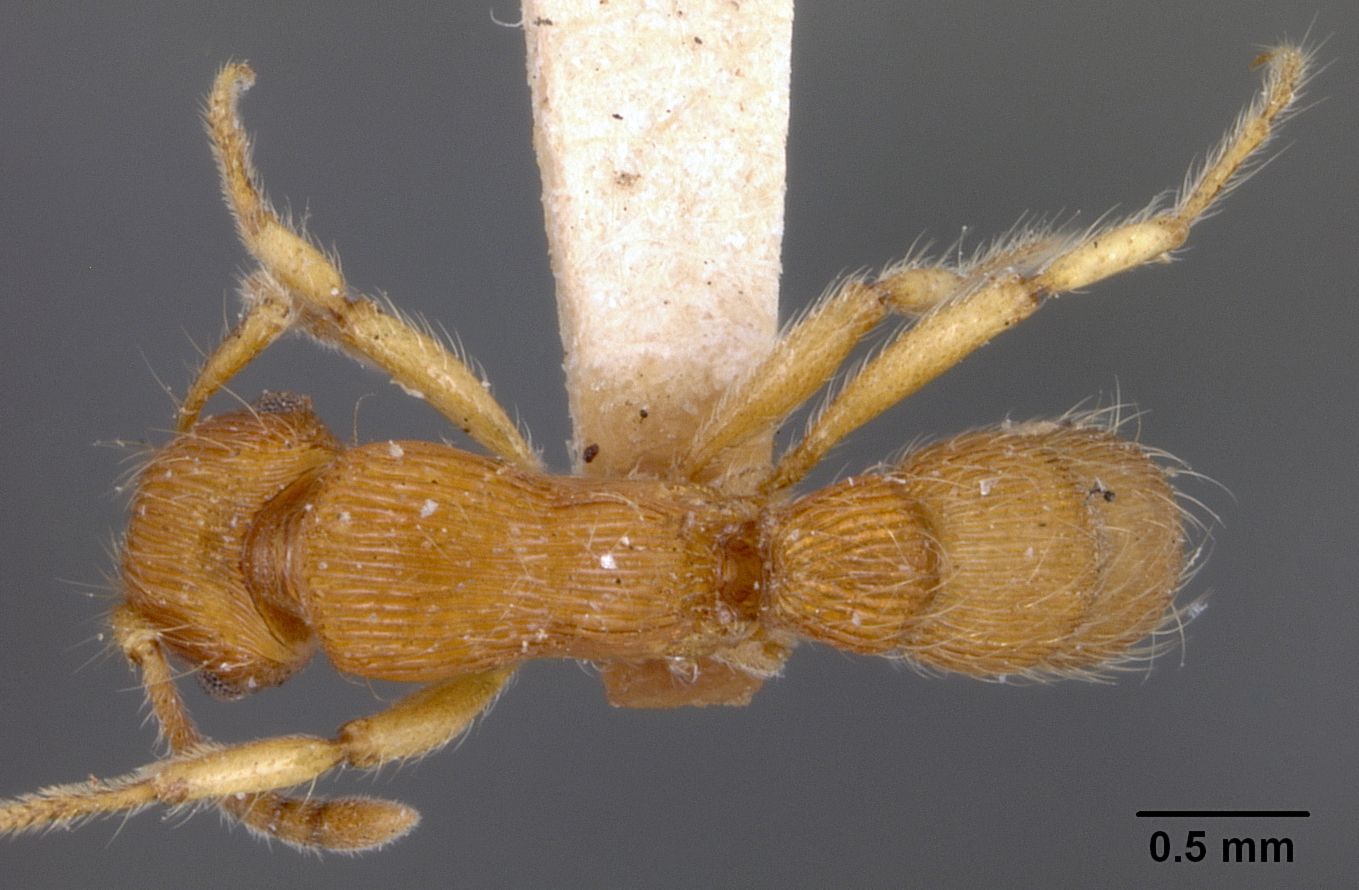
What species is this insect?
Ectatomma rimulosum
